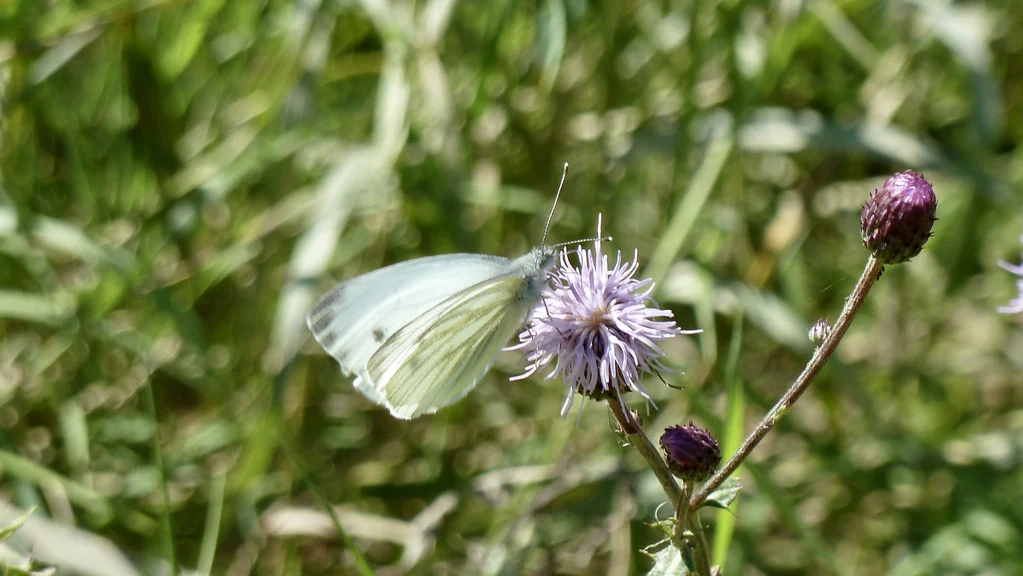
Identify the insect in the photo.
Pieris napi
